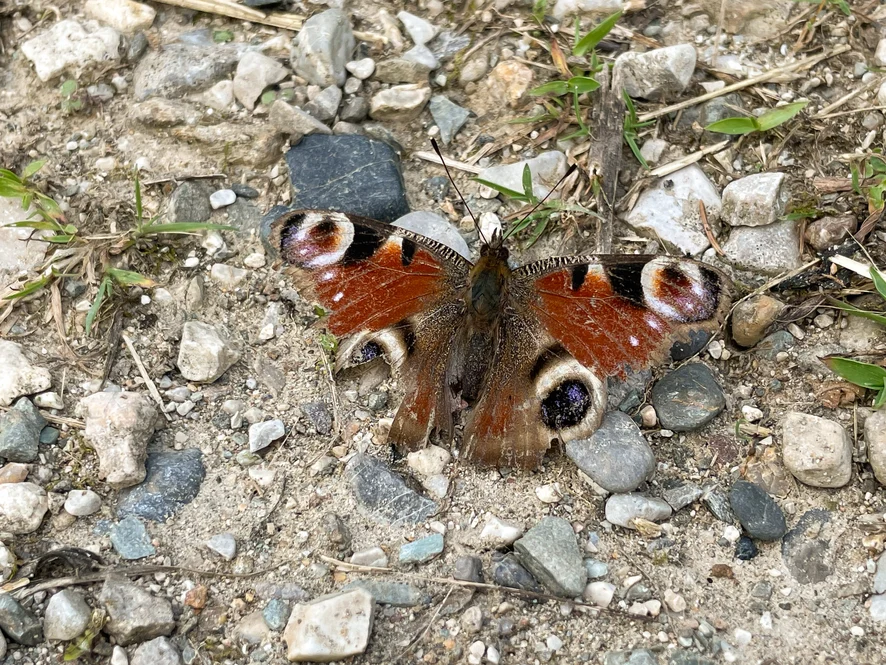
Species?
Aglais io
